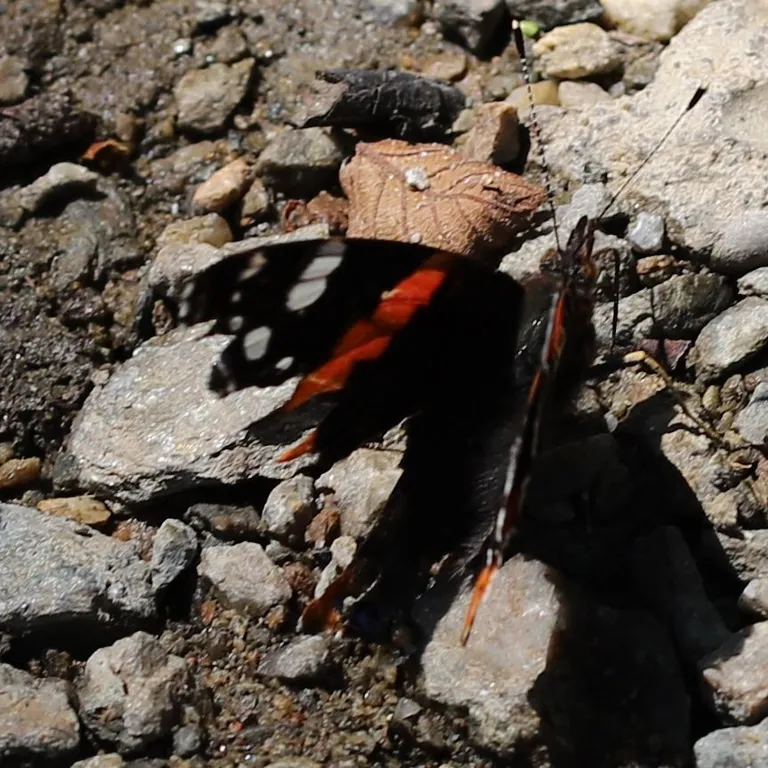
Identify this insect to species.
Vanessa atalanta
